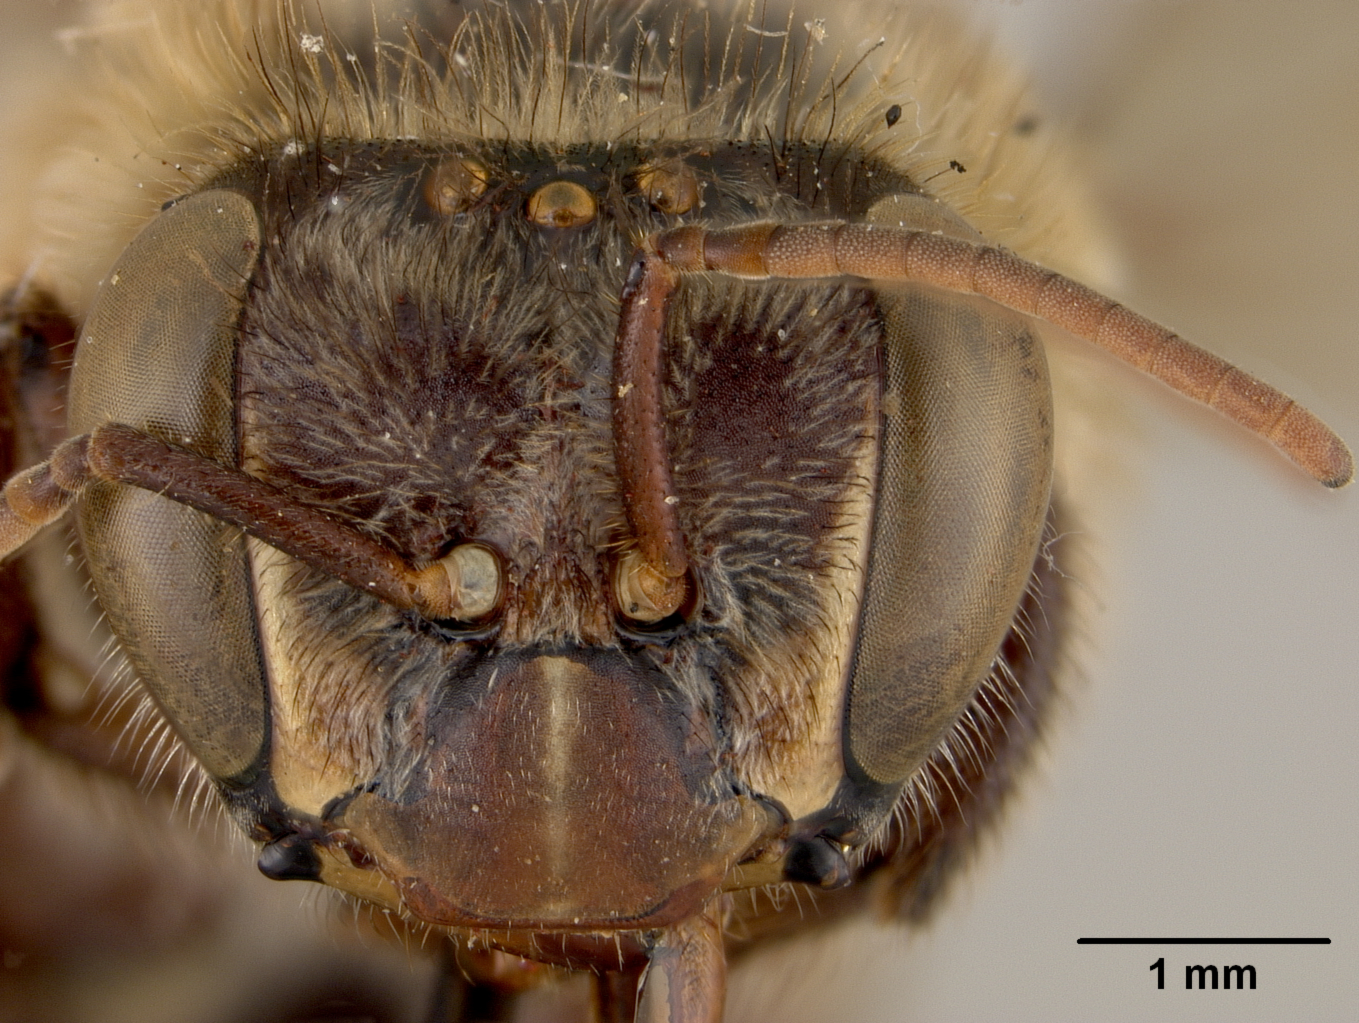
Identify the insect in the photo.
Melipona fasciata
